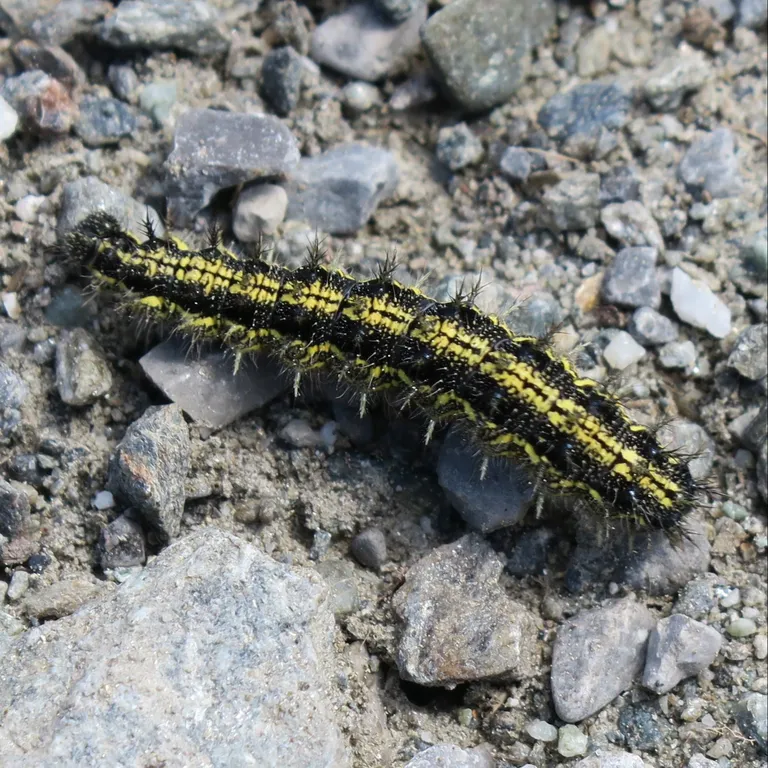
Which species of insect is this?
Aglais urticae
